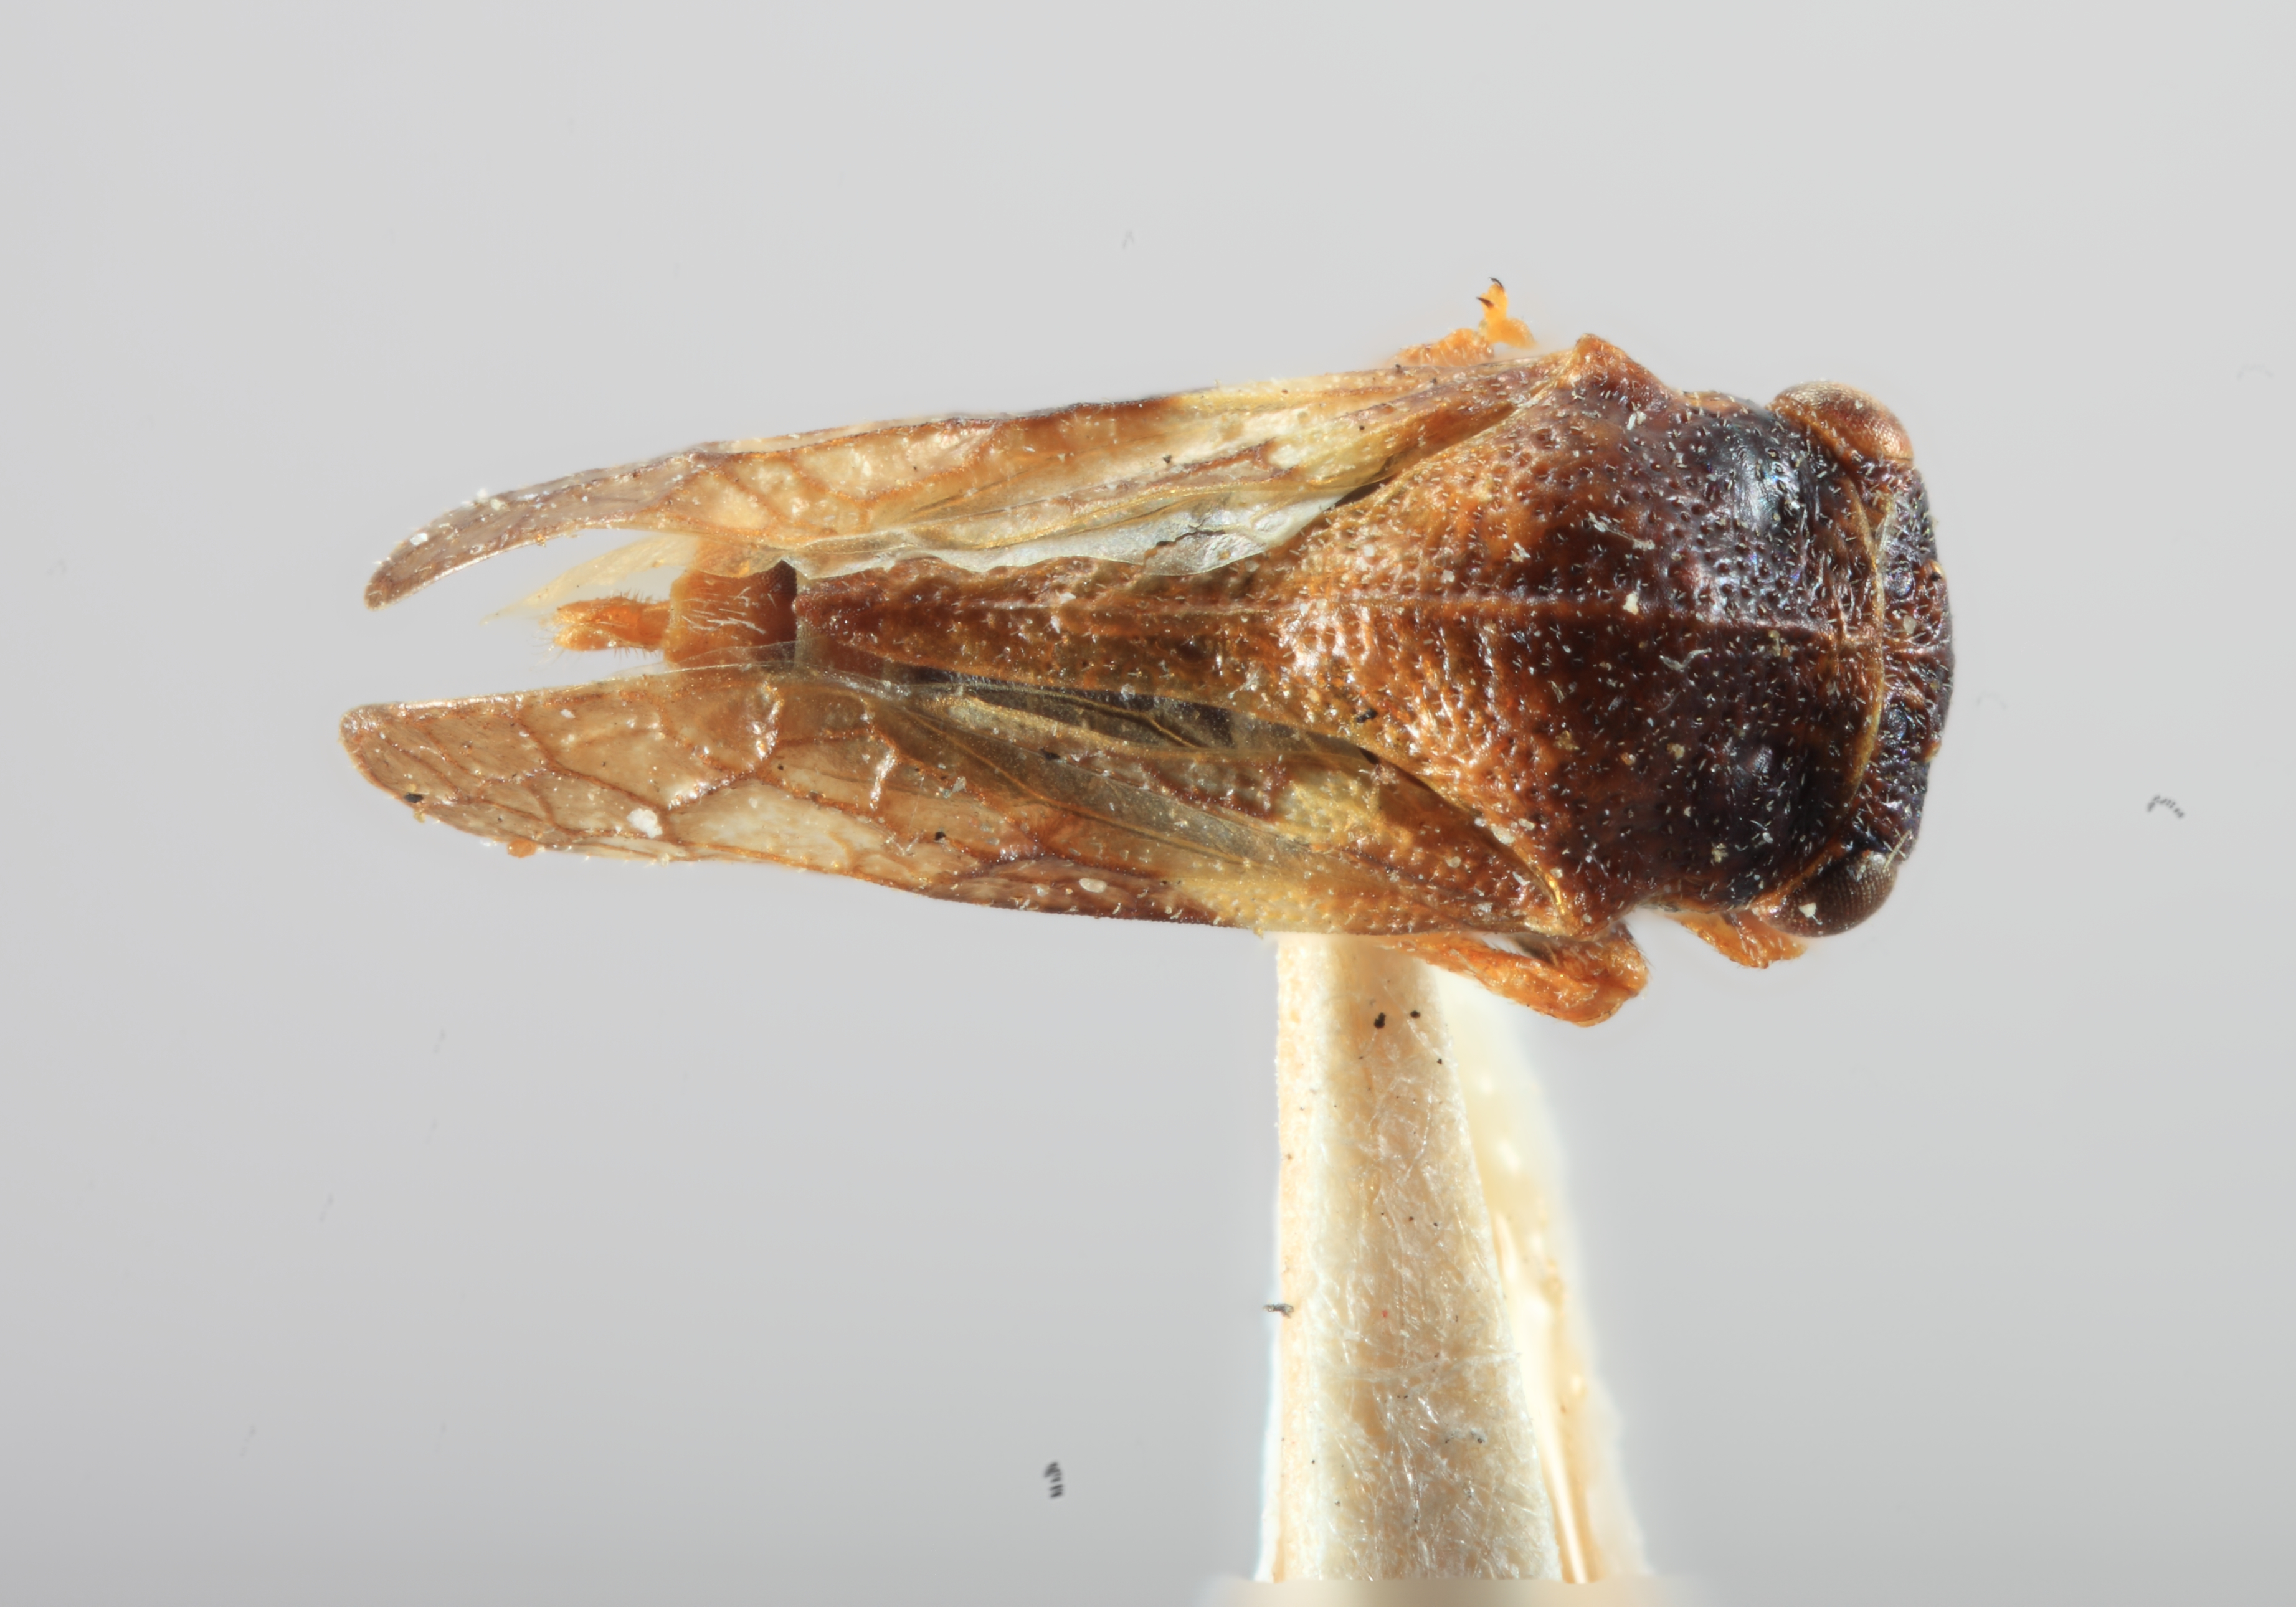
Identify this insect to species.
Centrodontus atlas
